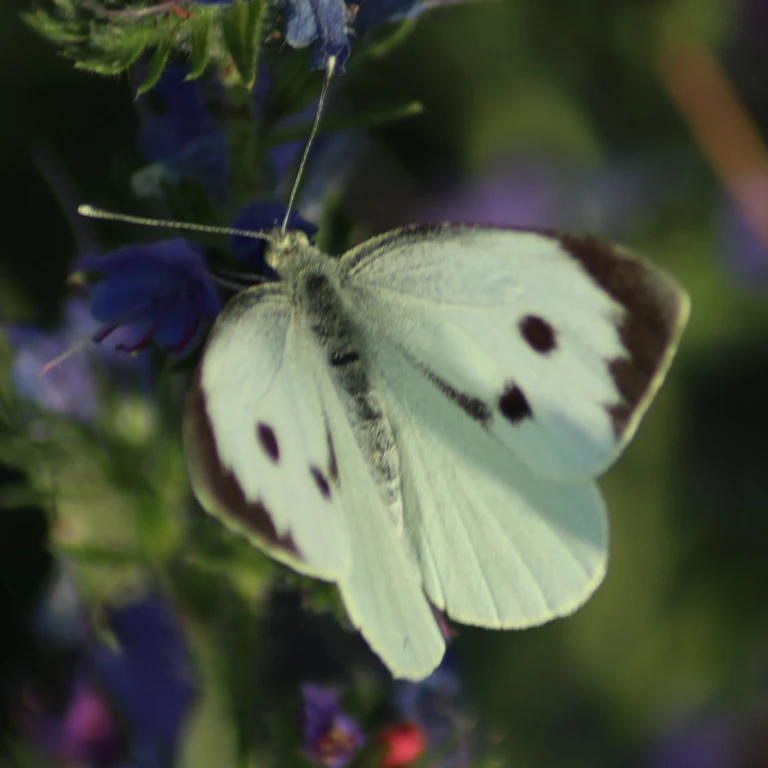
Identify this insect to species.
Pieris brassicae
